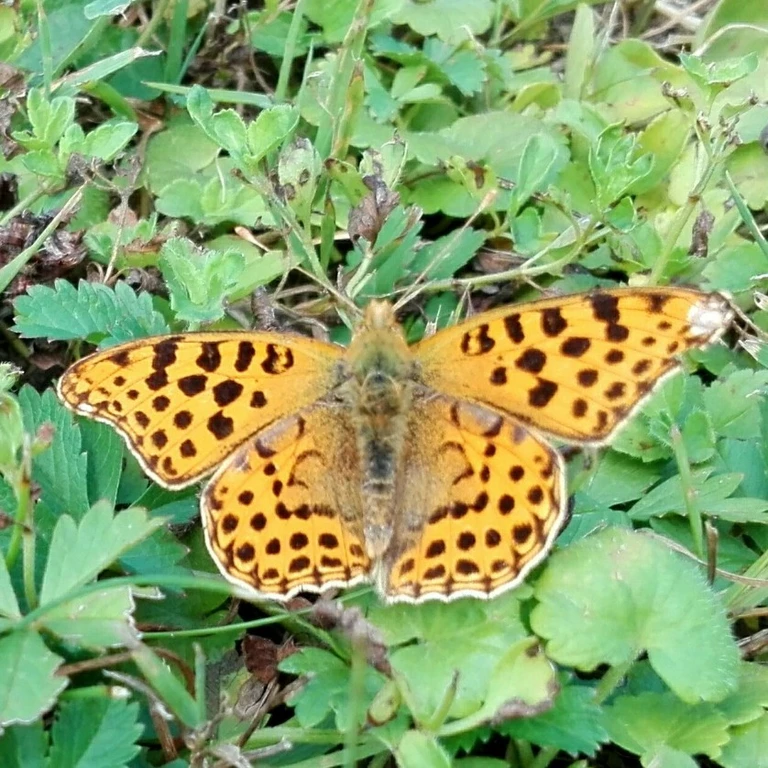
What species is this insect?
Issoria lathonia
